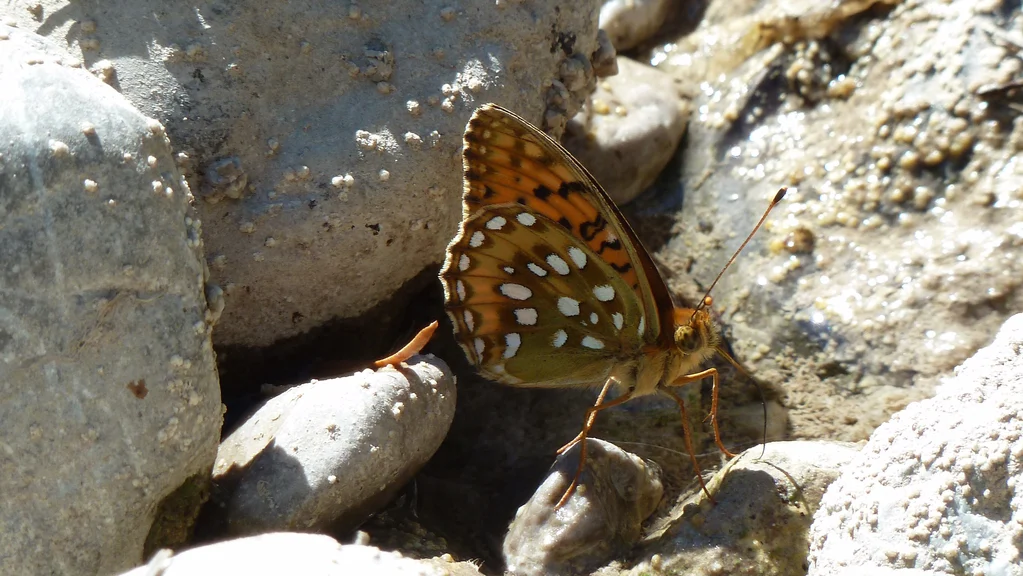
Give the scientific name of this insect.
Speyeria aglaja
